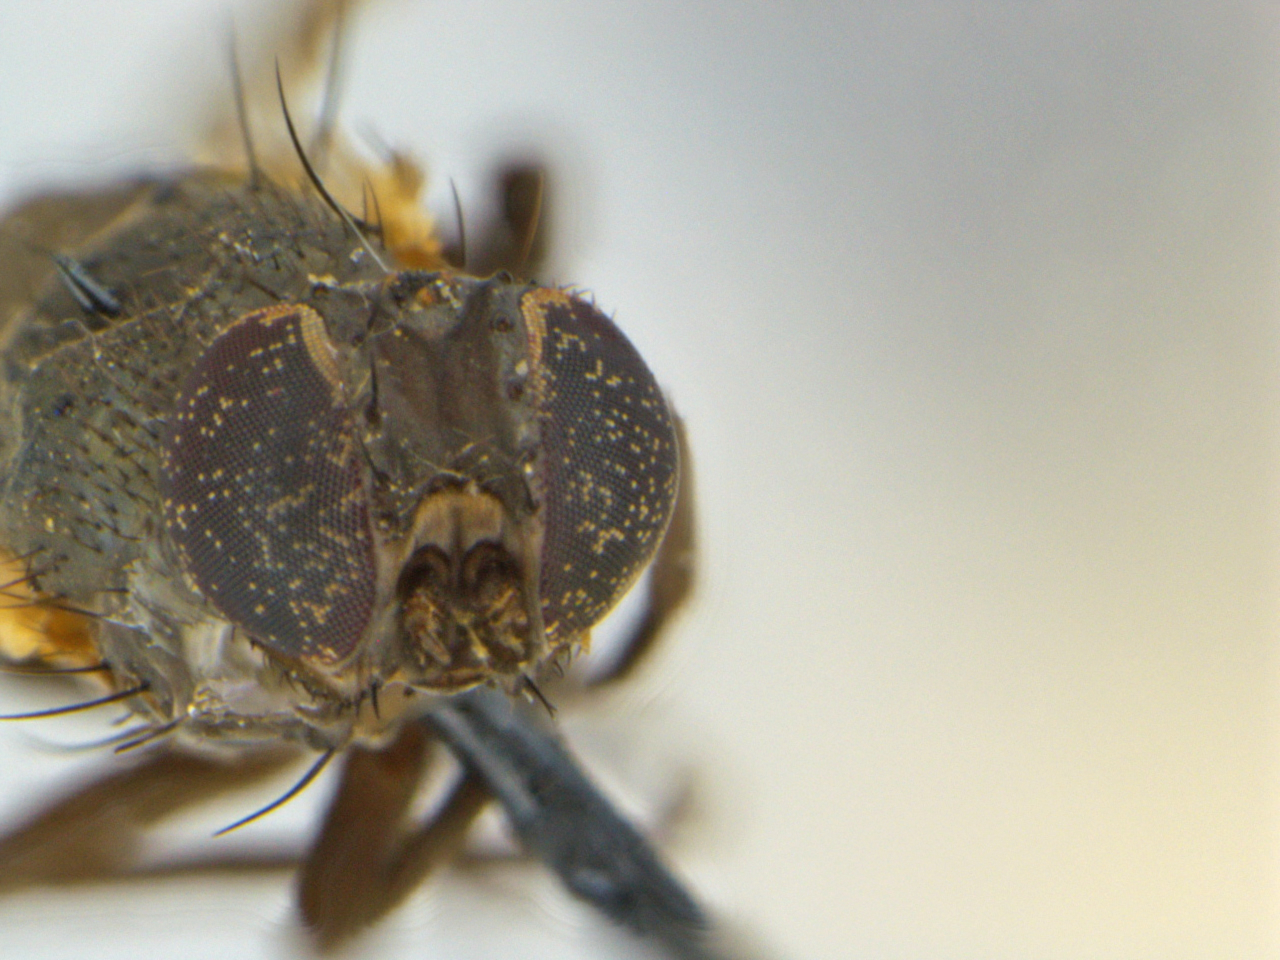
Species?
Agromyza schmidti
